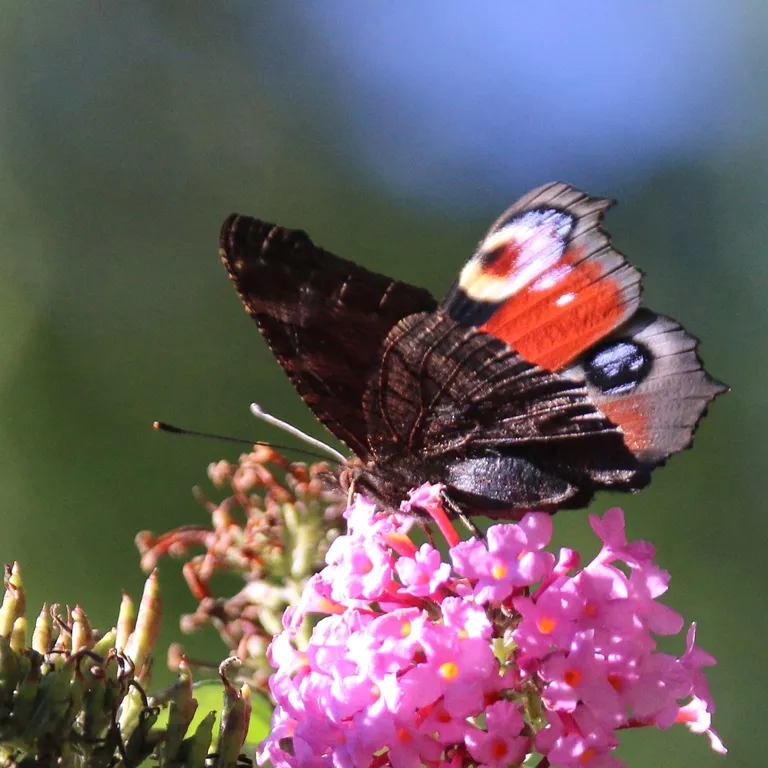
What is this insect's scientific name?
Aglais io
